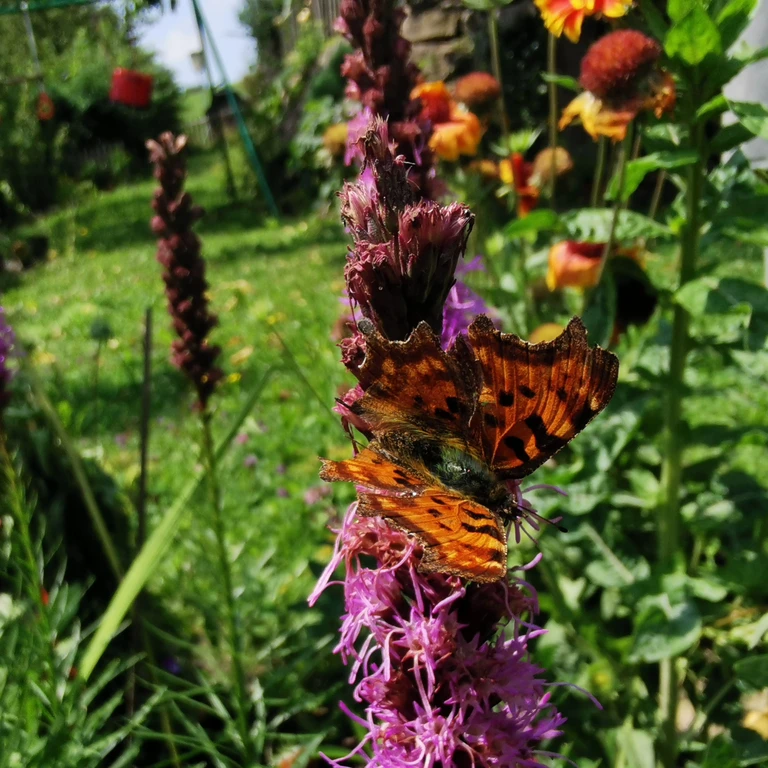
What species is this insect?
Polygonia c-album
